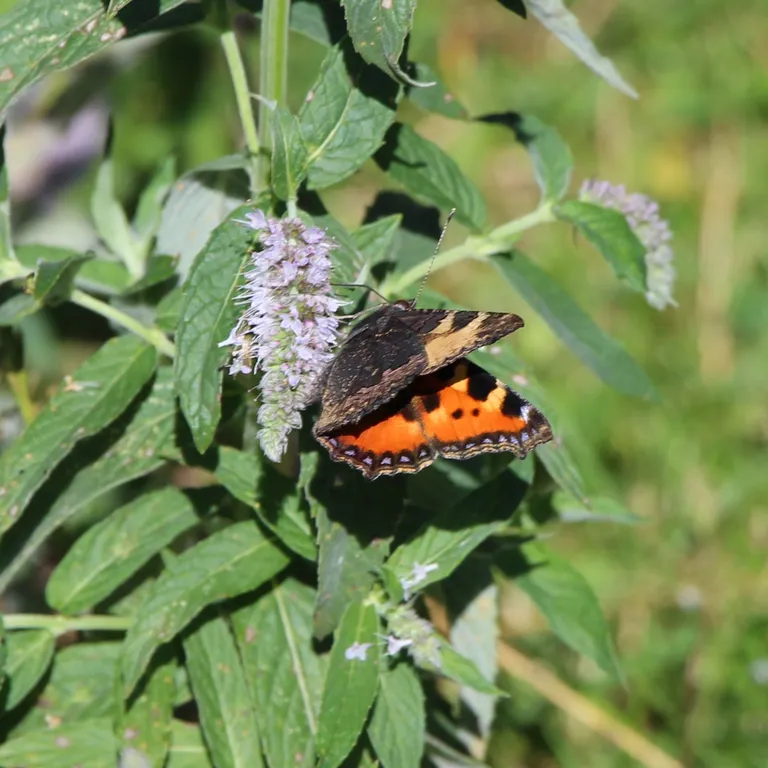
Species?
Aglais urticae
